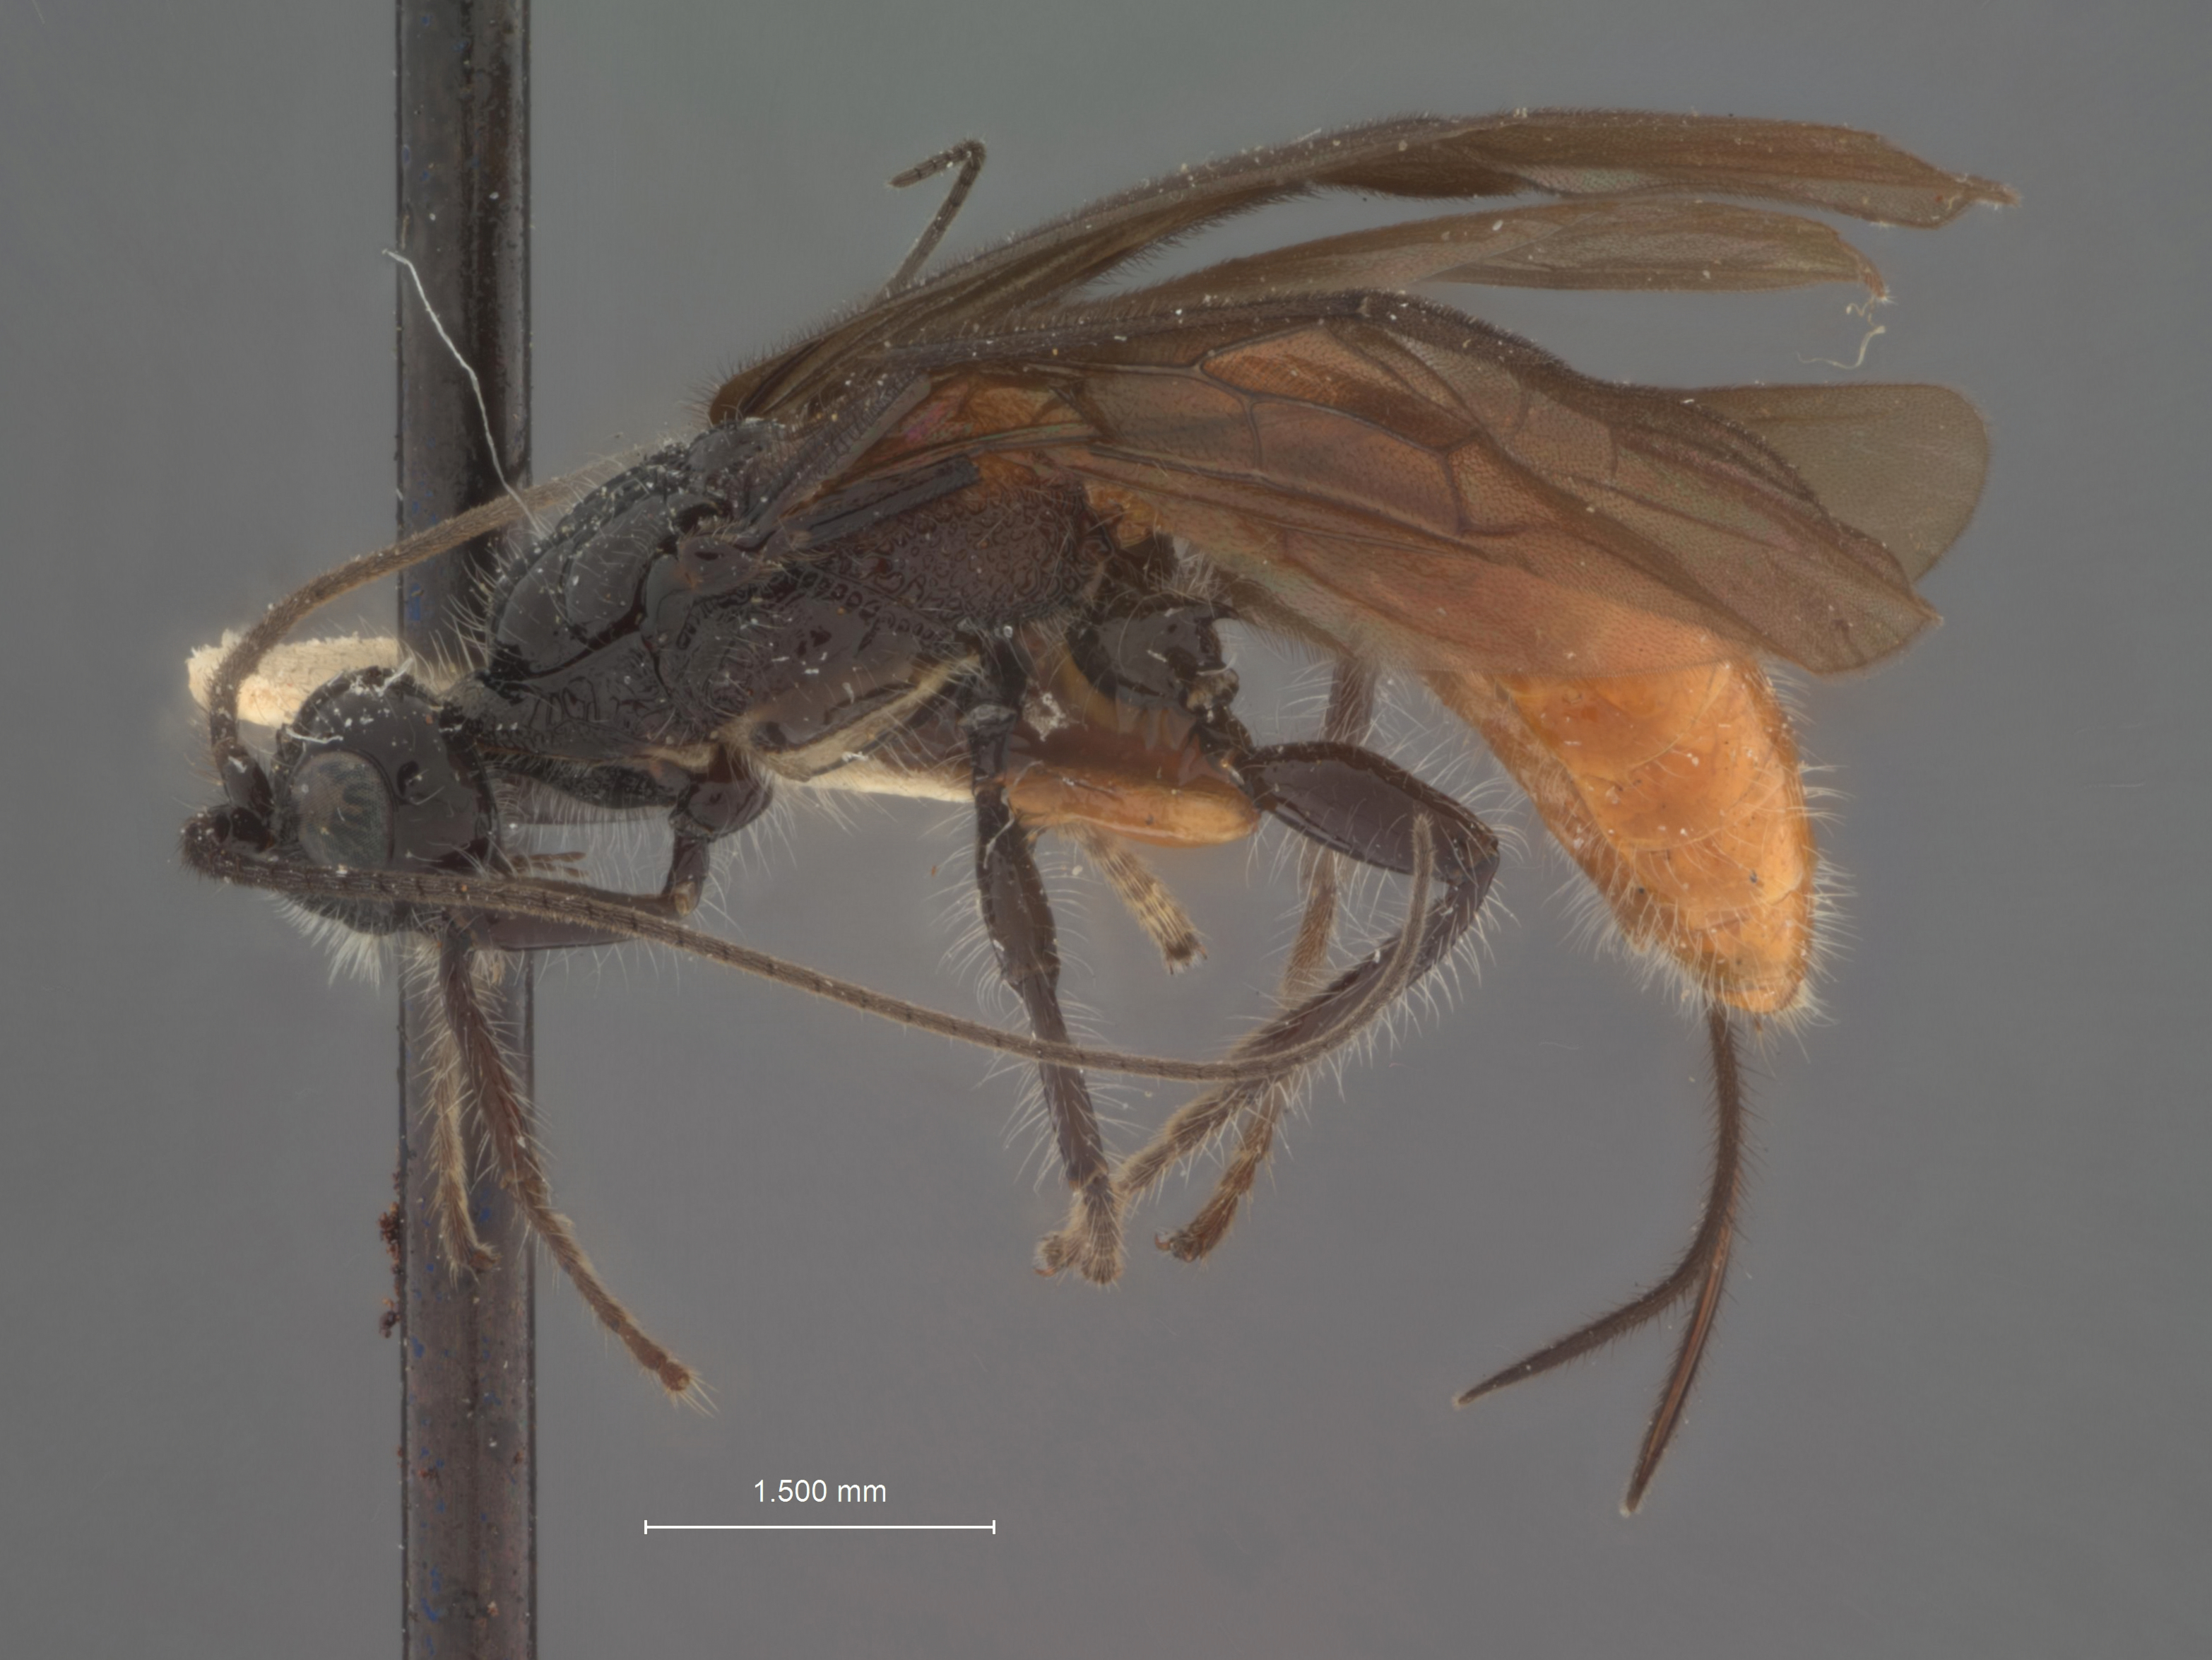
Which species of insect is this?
Odontobracon oemeovorus
